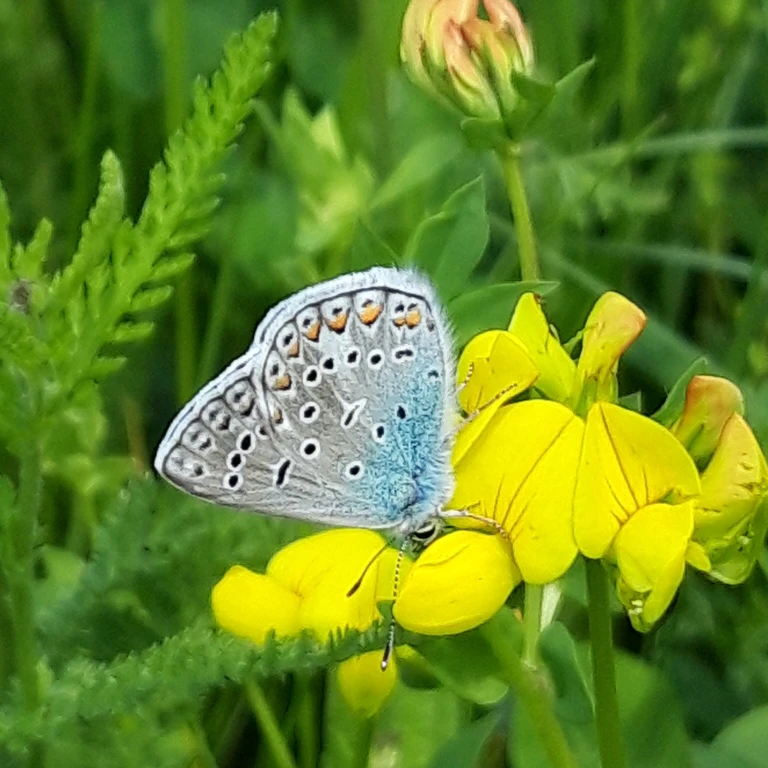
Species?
Polyommatus icarus
